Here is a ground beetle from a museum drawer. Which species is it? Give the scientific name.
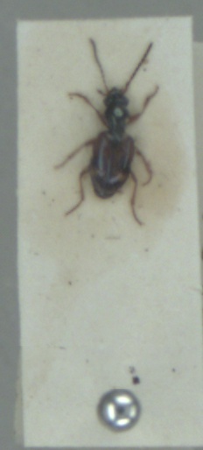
Bembidion articulatum
